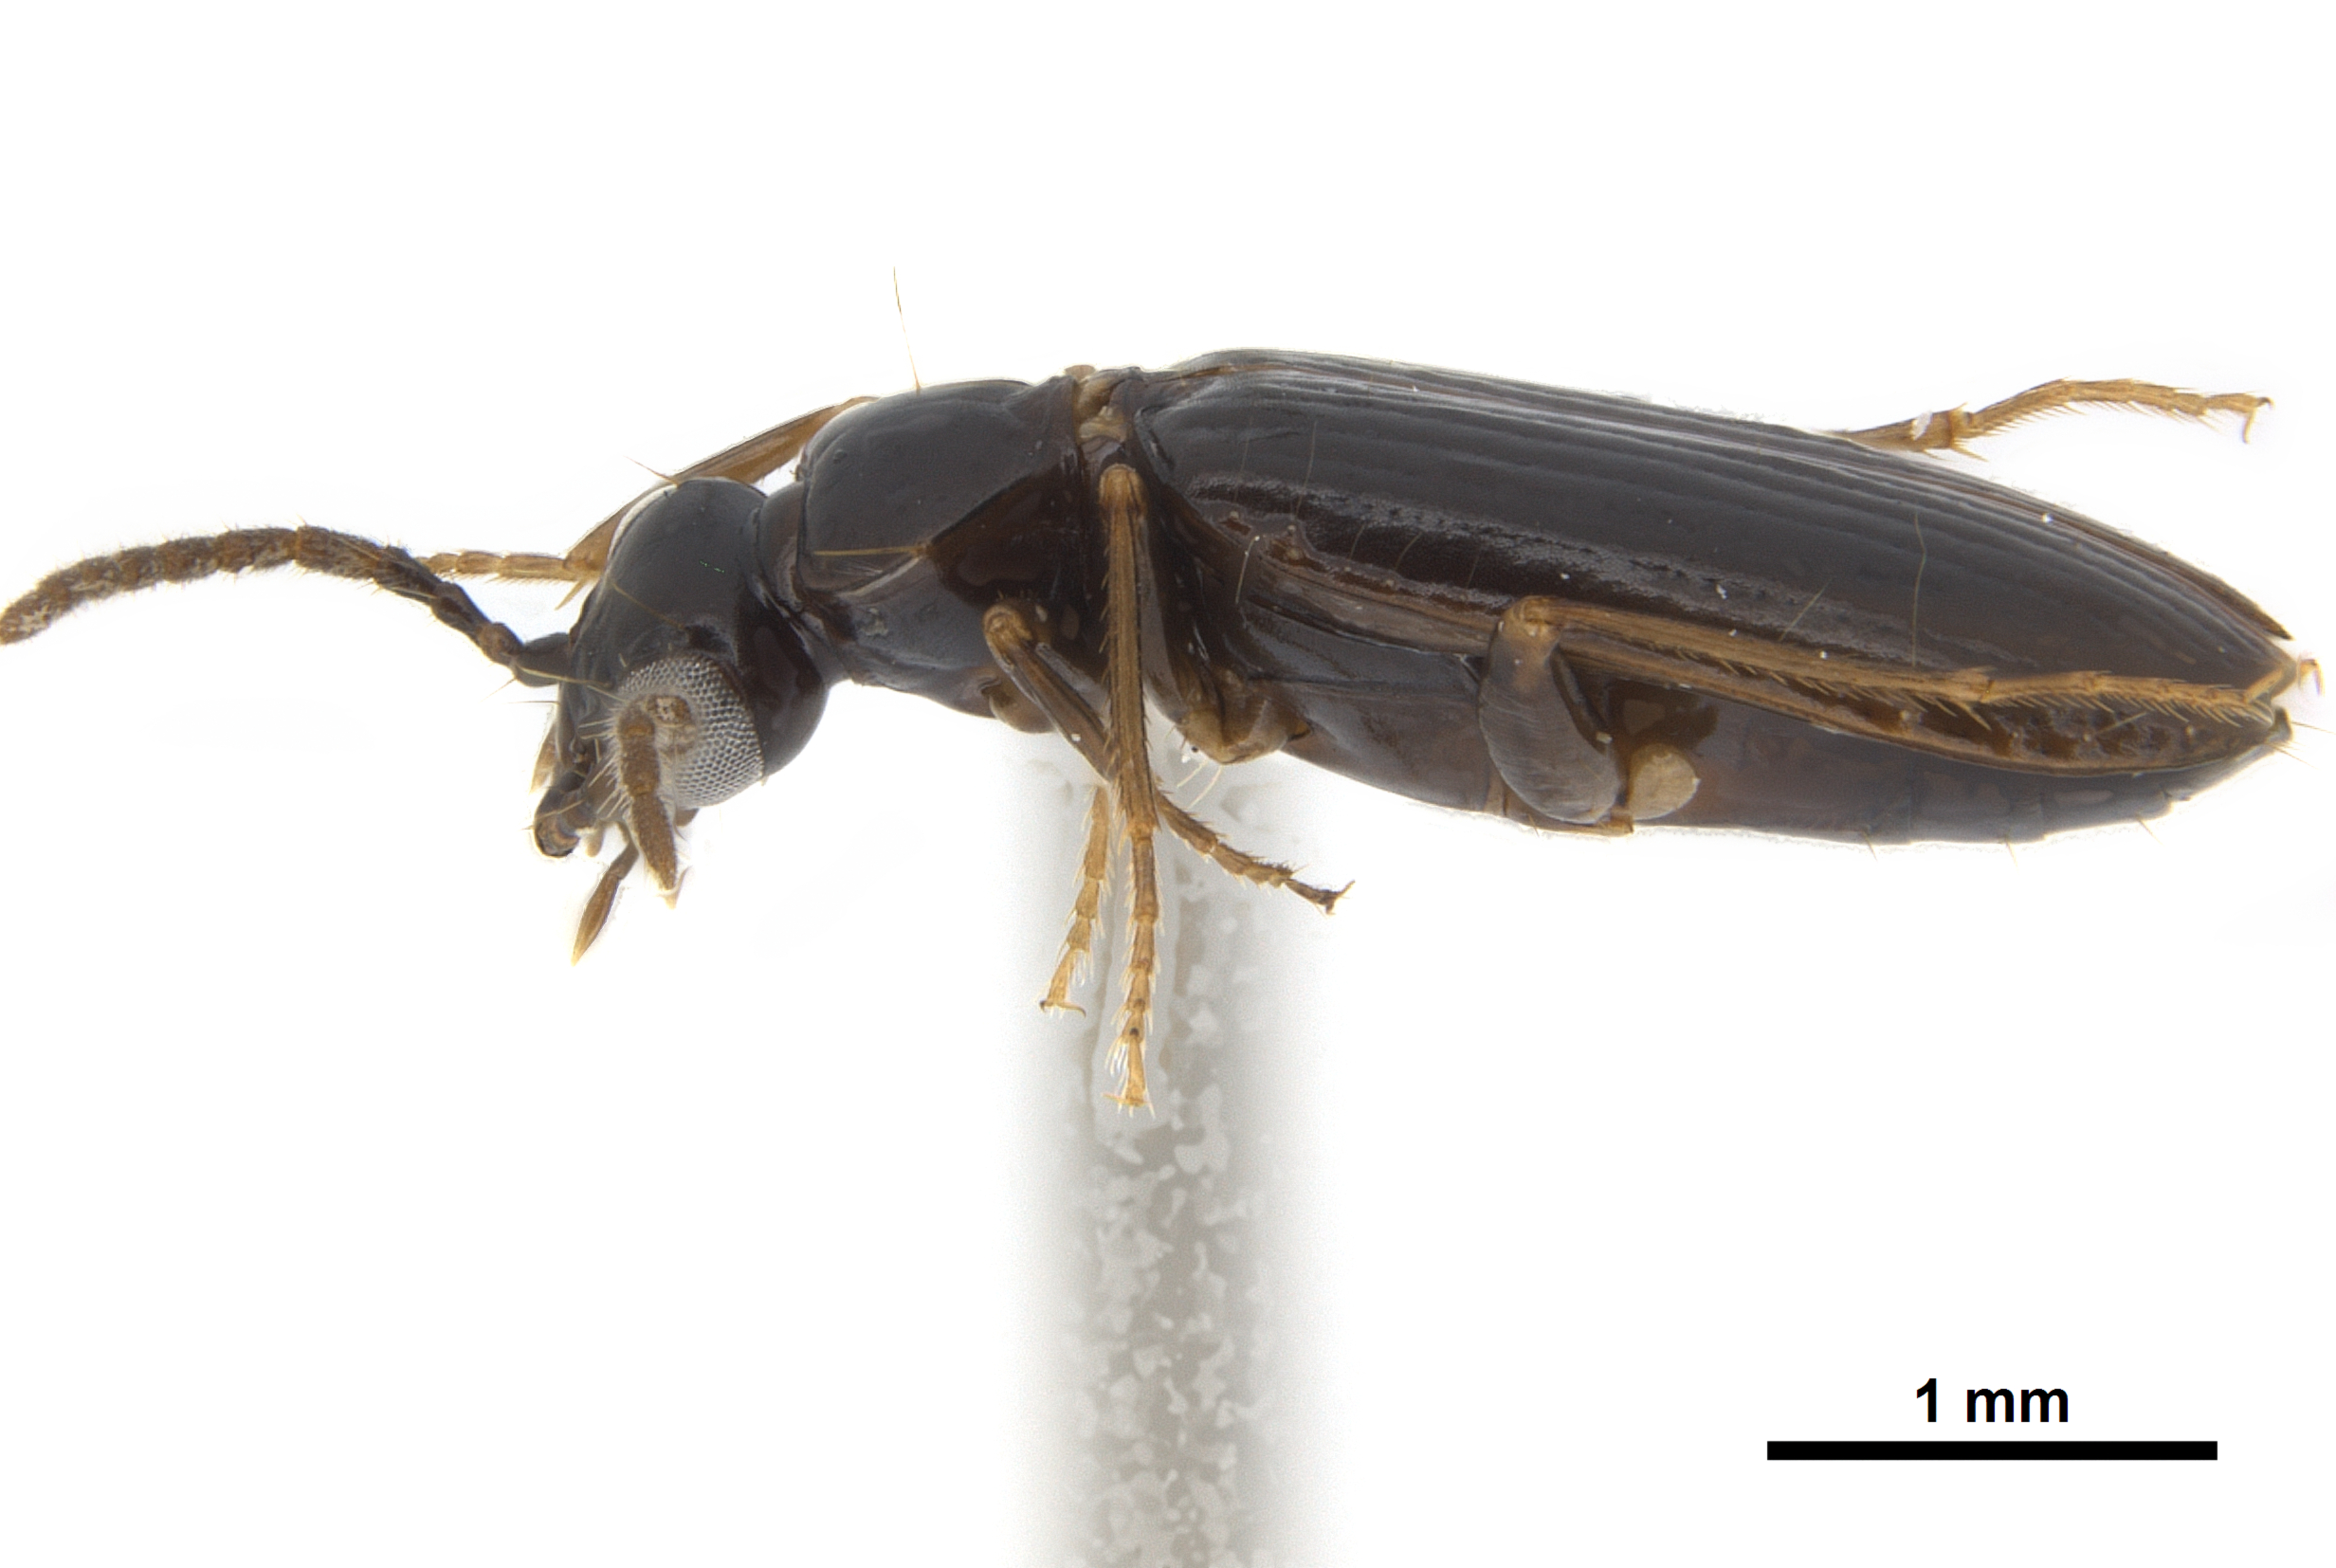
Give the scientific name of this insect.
Pentagonica flavipes
